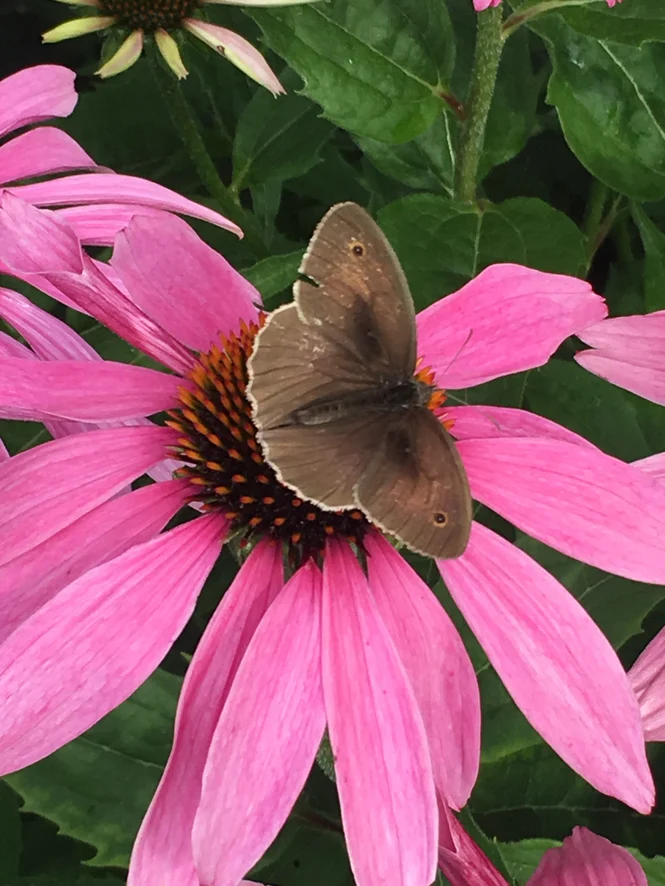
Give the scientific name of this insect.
Maniola jurtina
